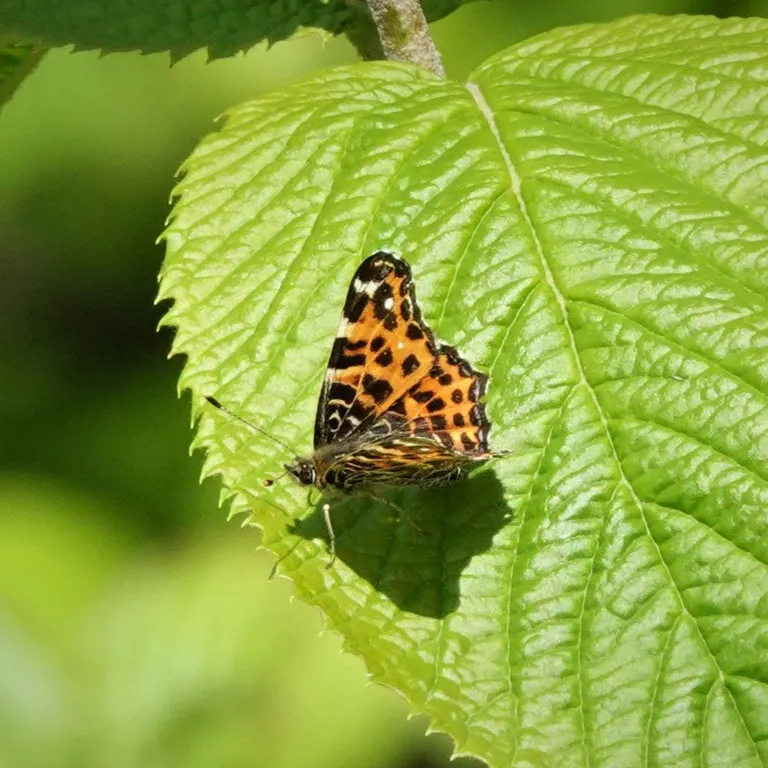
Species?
Araschnia levana
